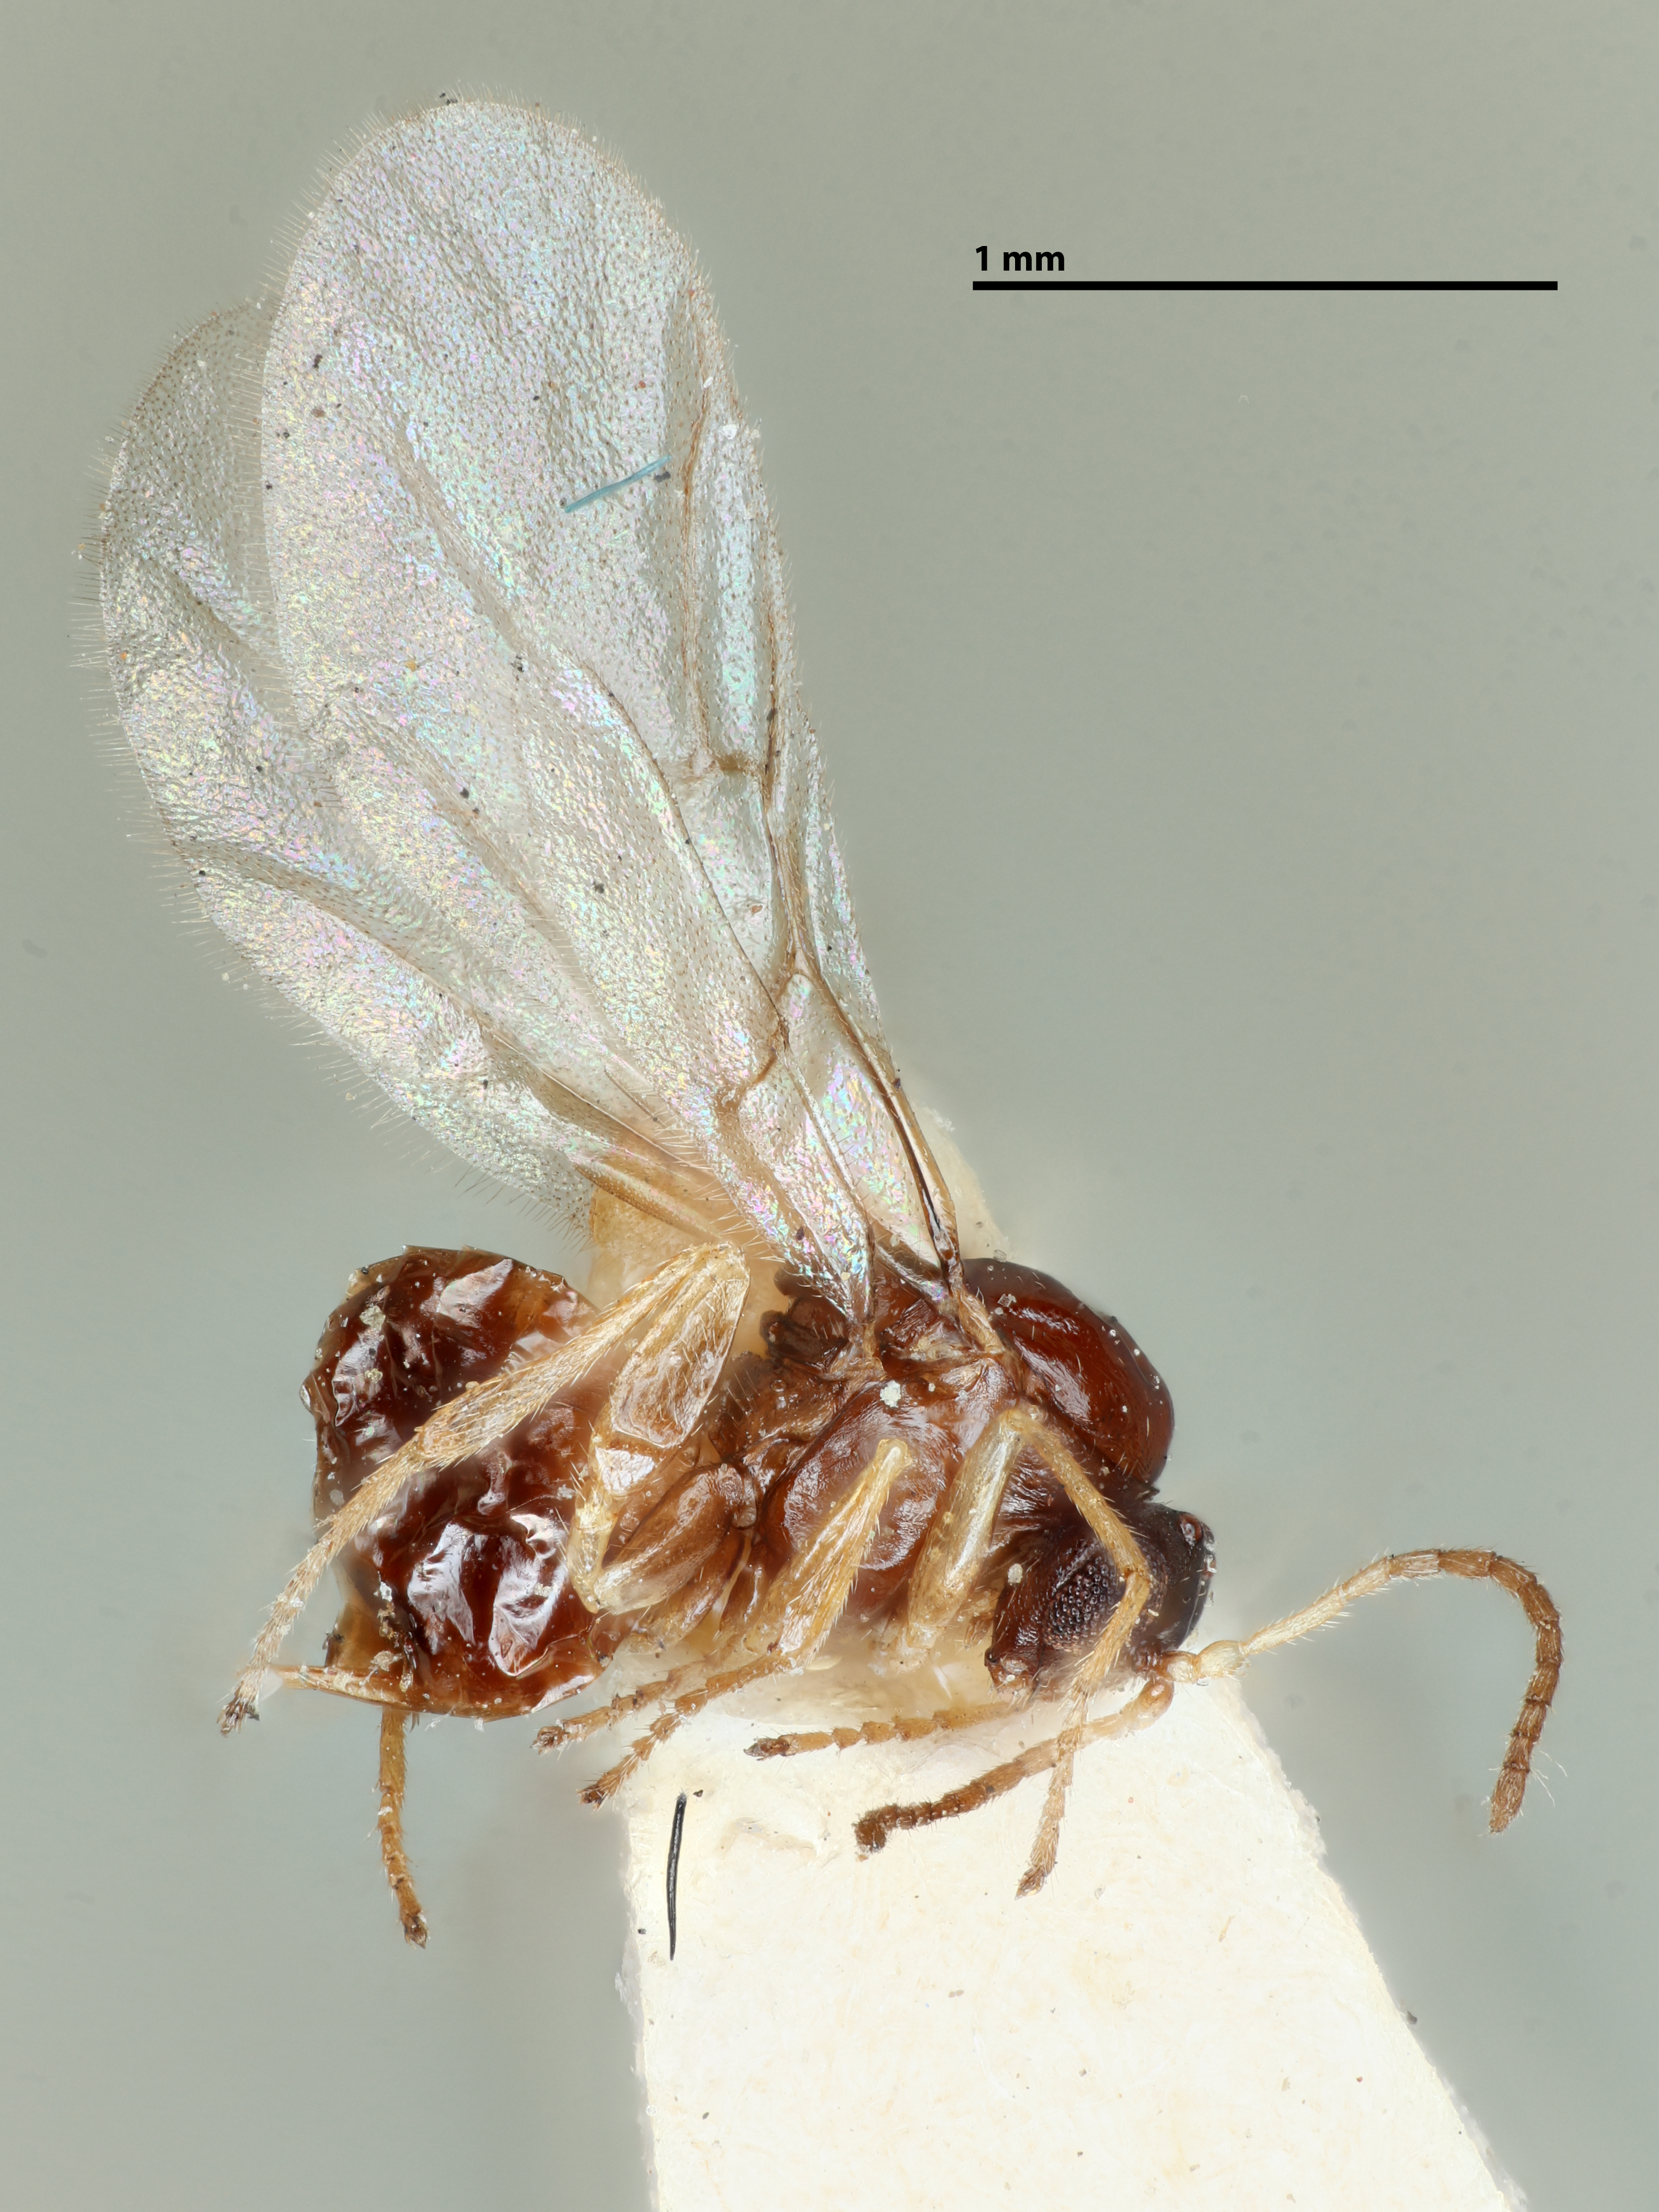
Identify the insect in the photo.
Neuroterus fugiens
